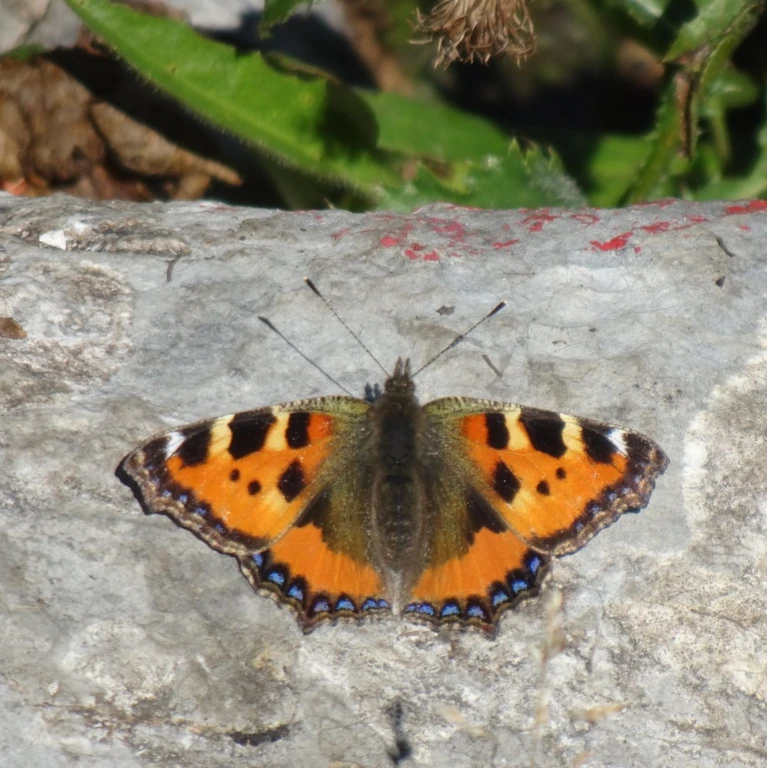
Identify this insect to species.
Aglais urticae
